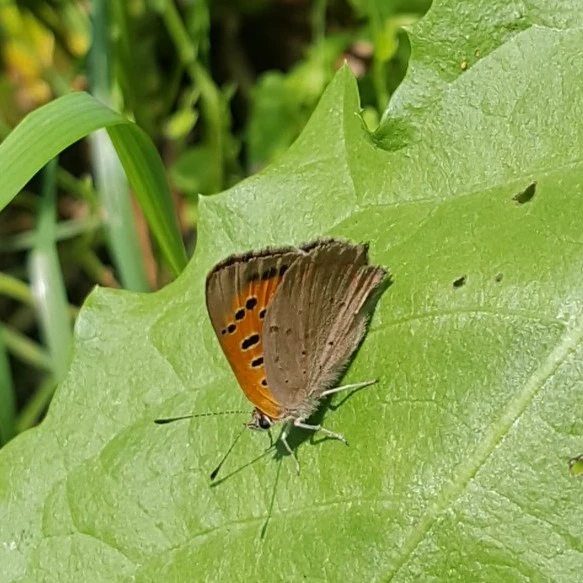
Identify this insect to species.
Lycaena phlaeas
